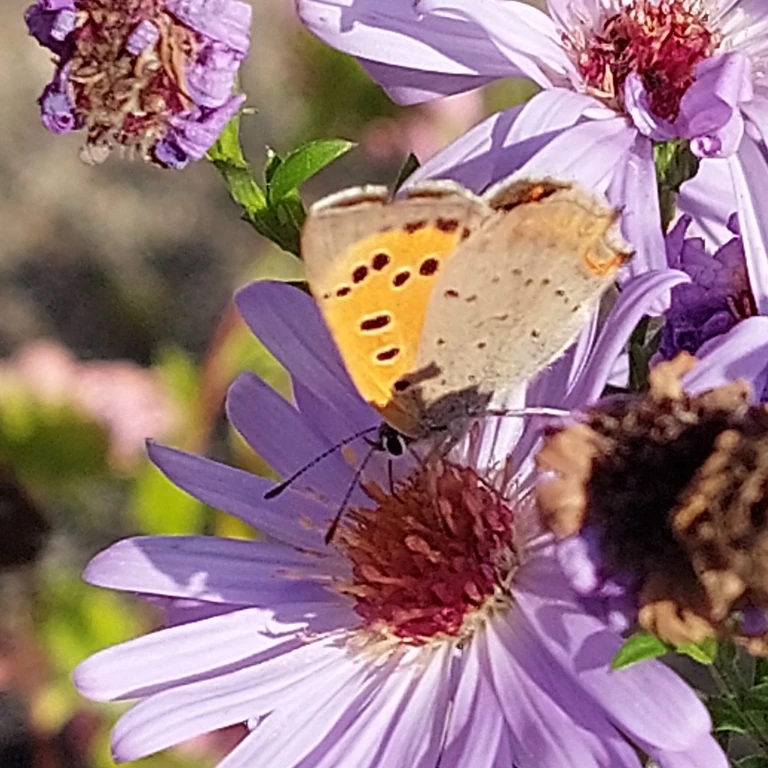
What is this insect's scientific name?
Lycaena phlaeas
